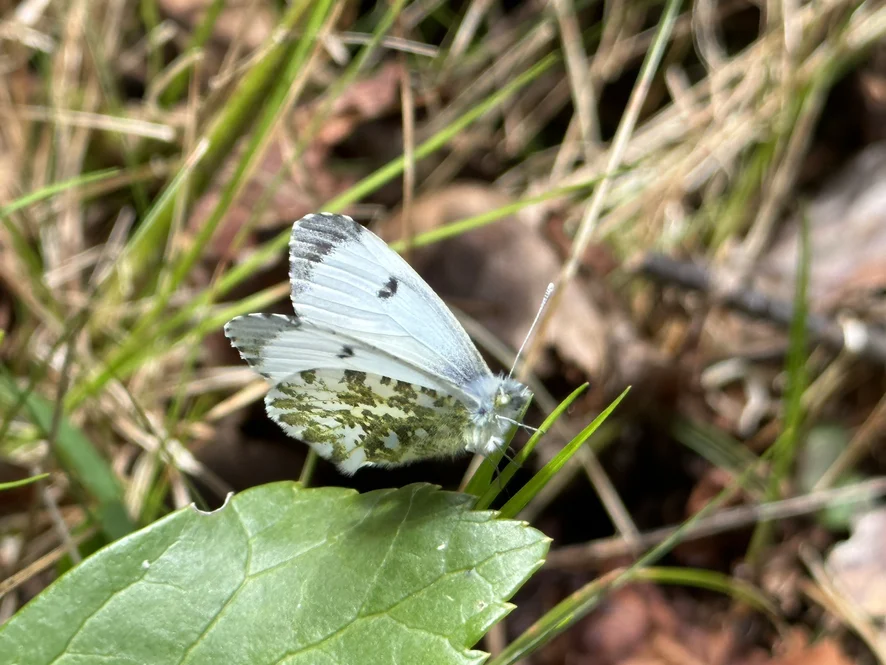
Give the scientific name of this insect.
Anthocharis cardamines
